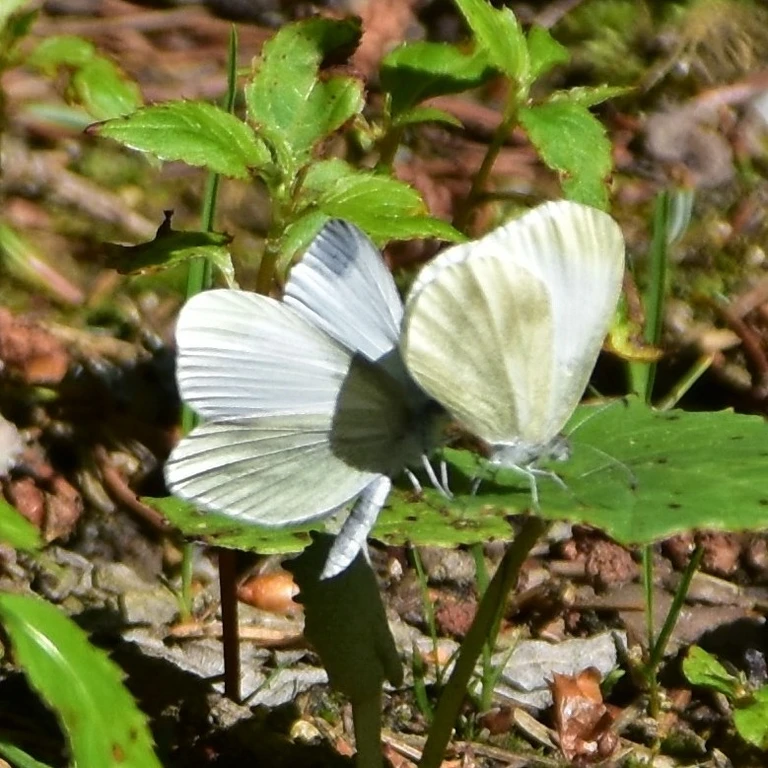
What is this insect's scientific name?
Leptidea sinapis/juvernica
